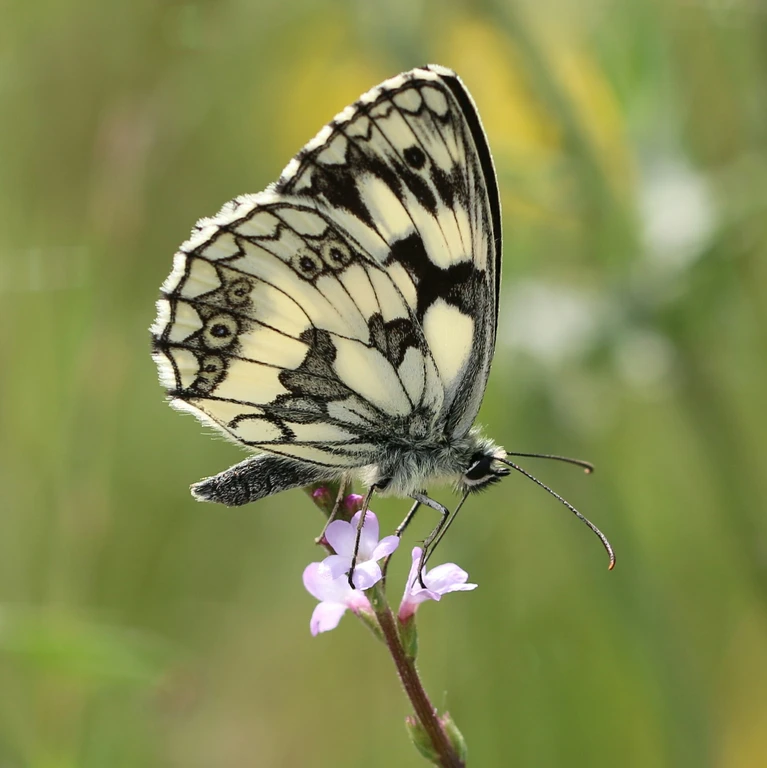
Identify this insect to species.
Melanargia galathea
